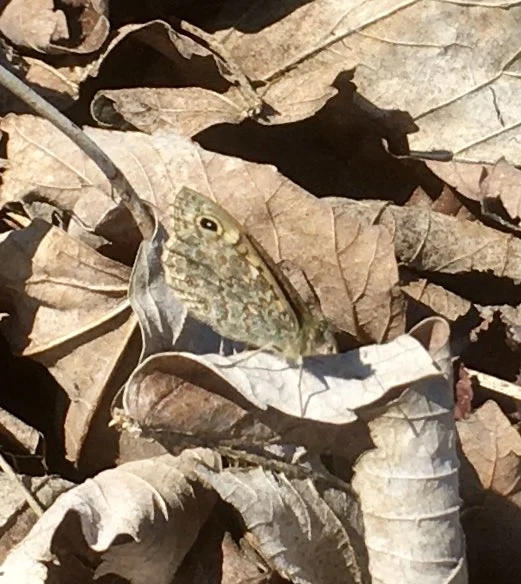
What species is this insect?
Lasiommata megera (also Pararge megera)
